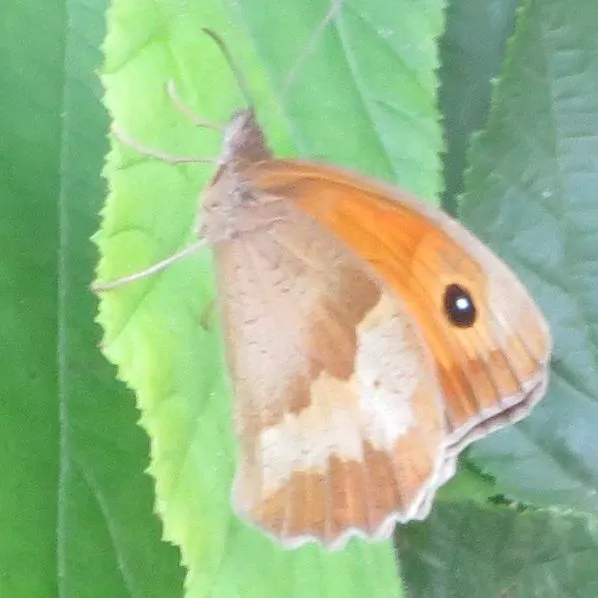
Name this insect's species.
Maniola jurtina
